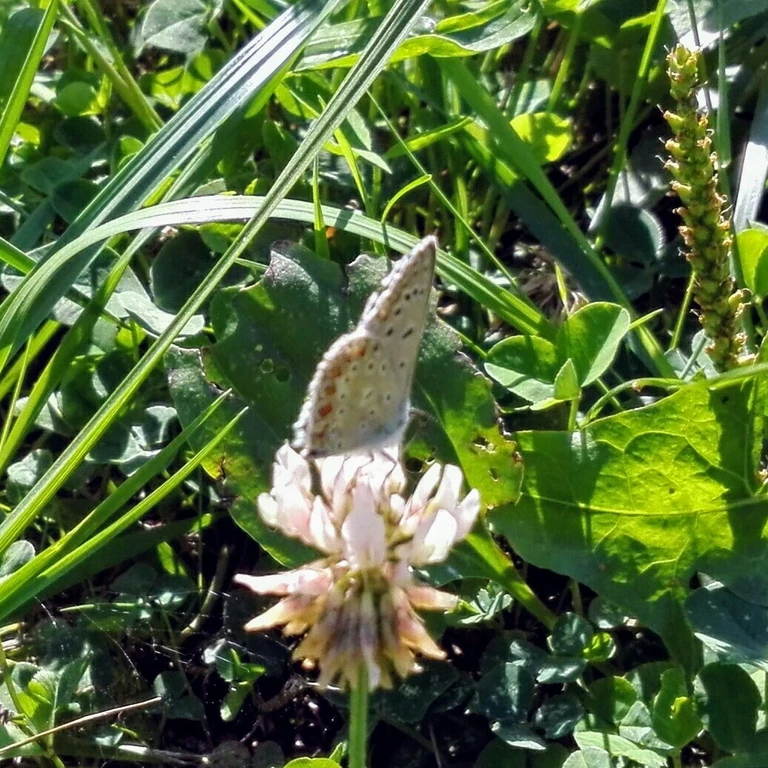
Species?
Polyommatus icarus
